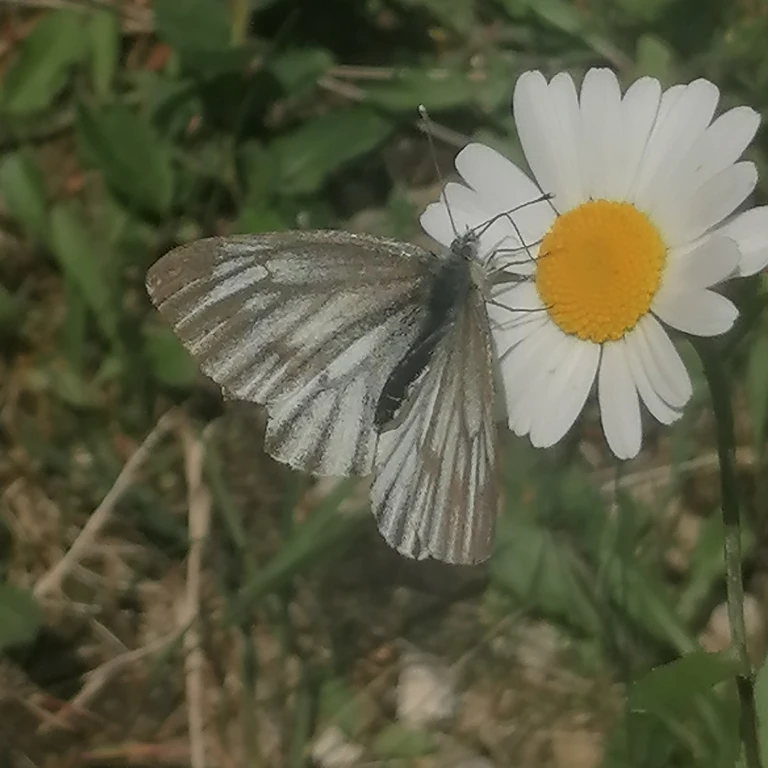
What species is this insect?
Pieris bryoniae
